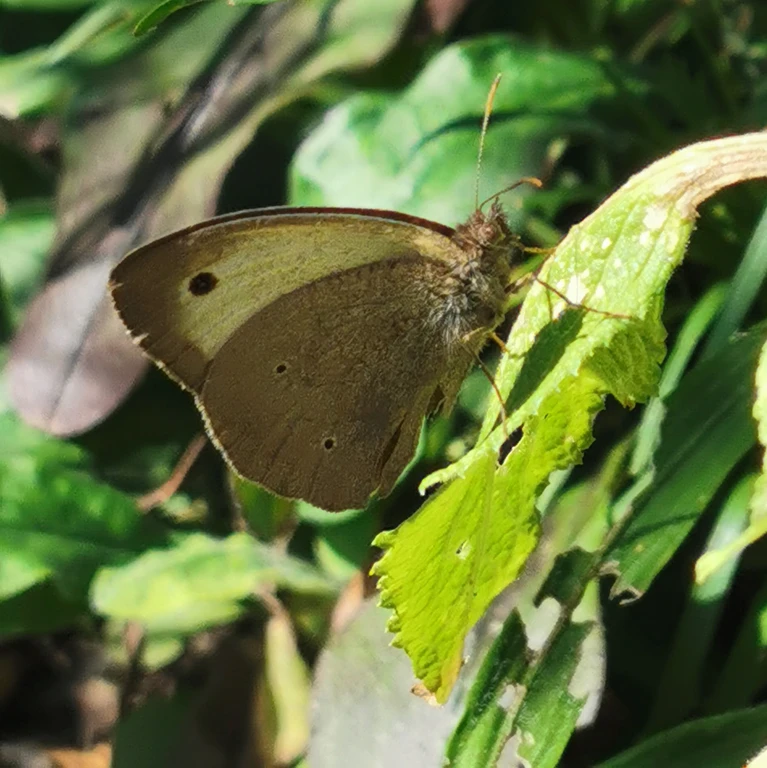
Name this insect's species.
Maniola jurtina
